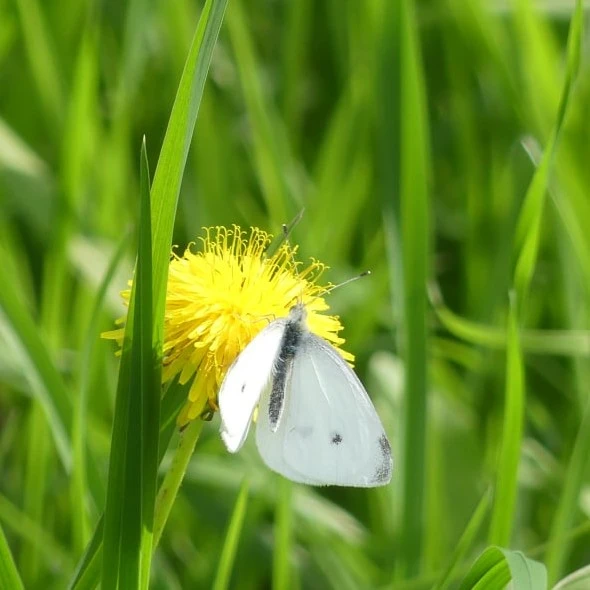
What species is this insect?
Pieris rapae
